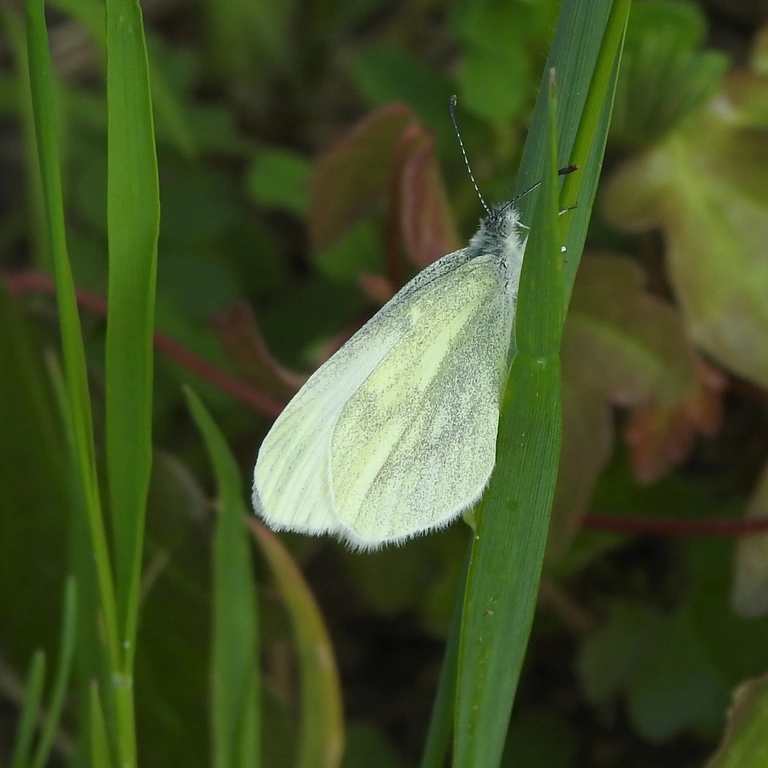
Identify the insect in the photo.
Leptidea sinapis/juvernica
